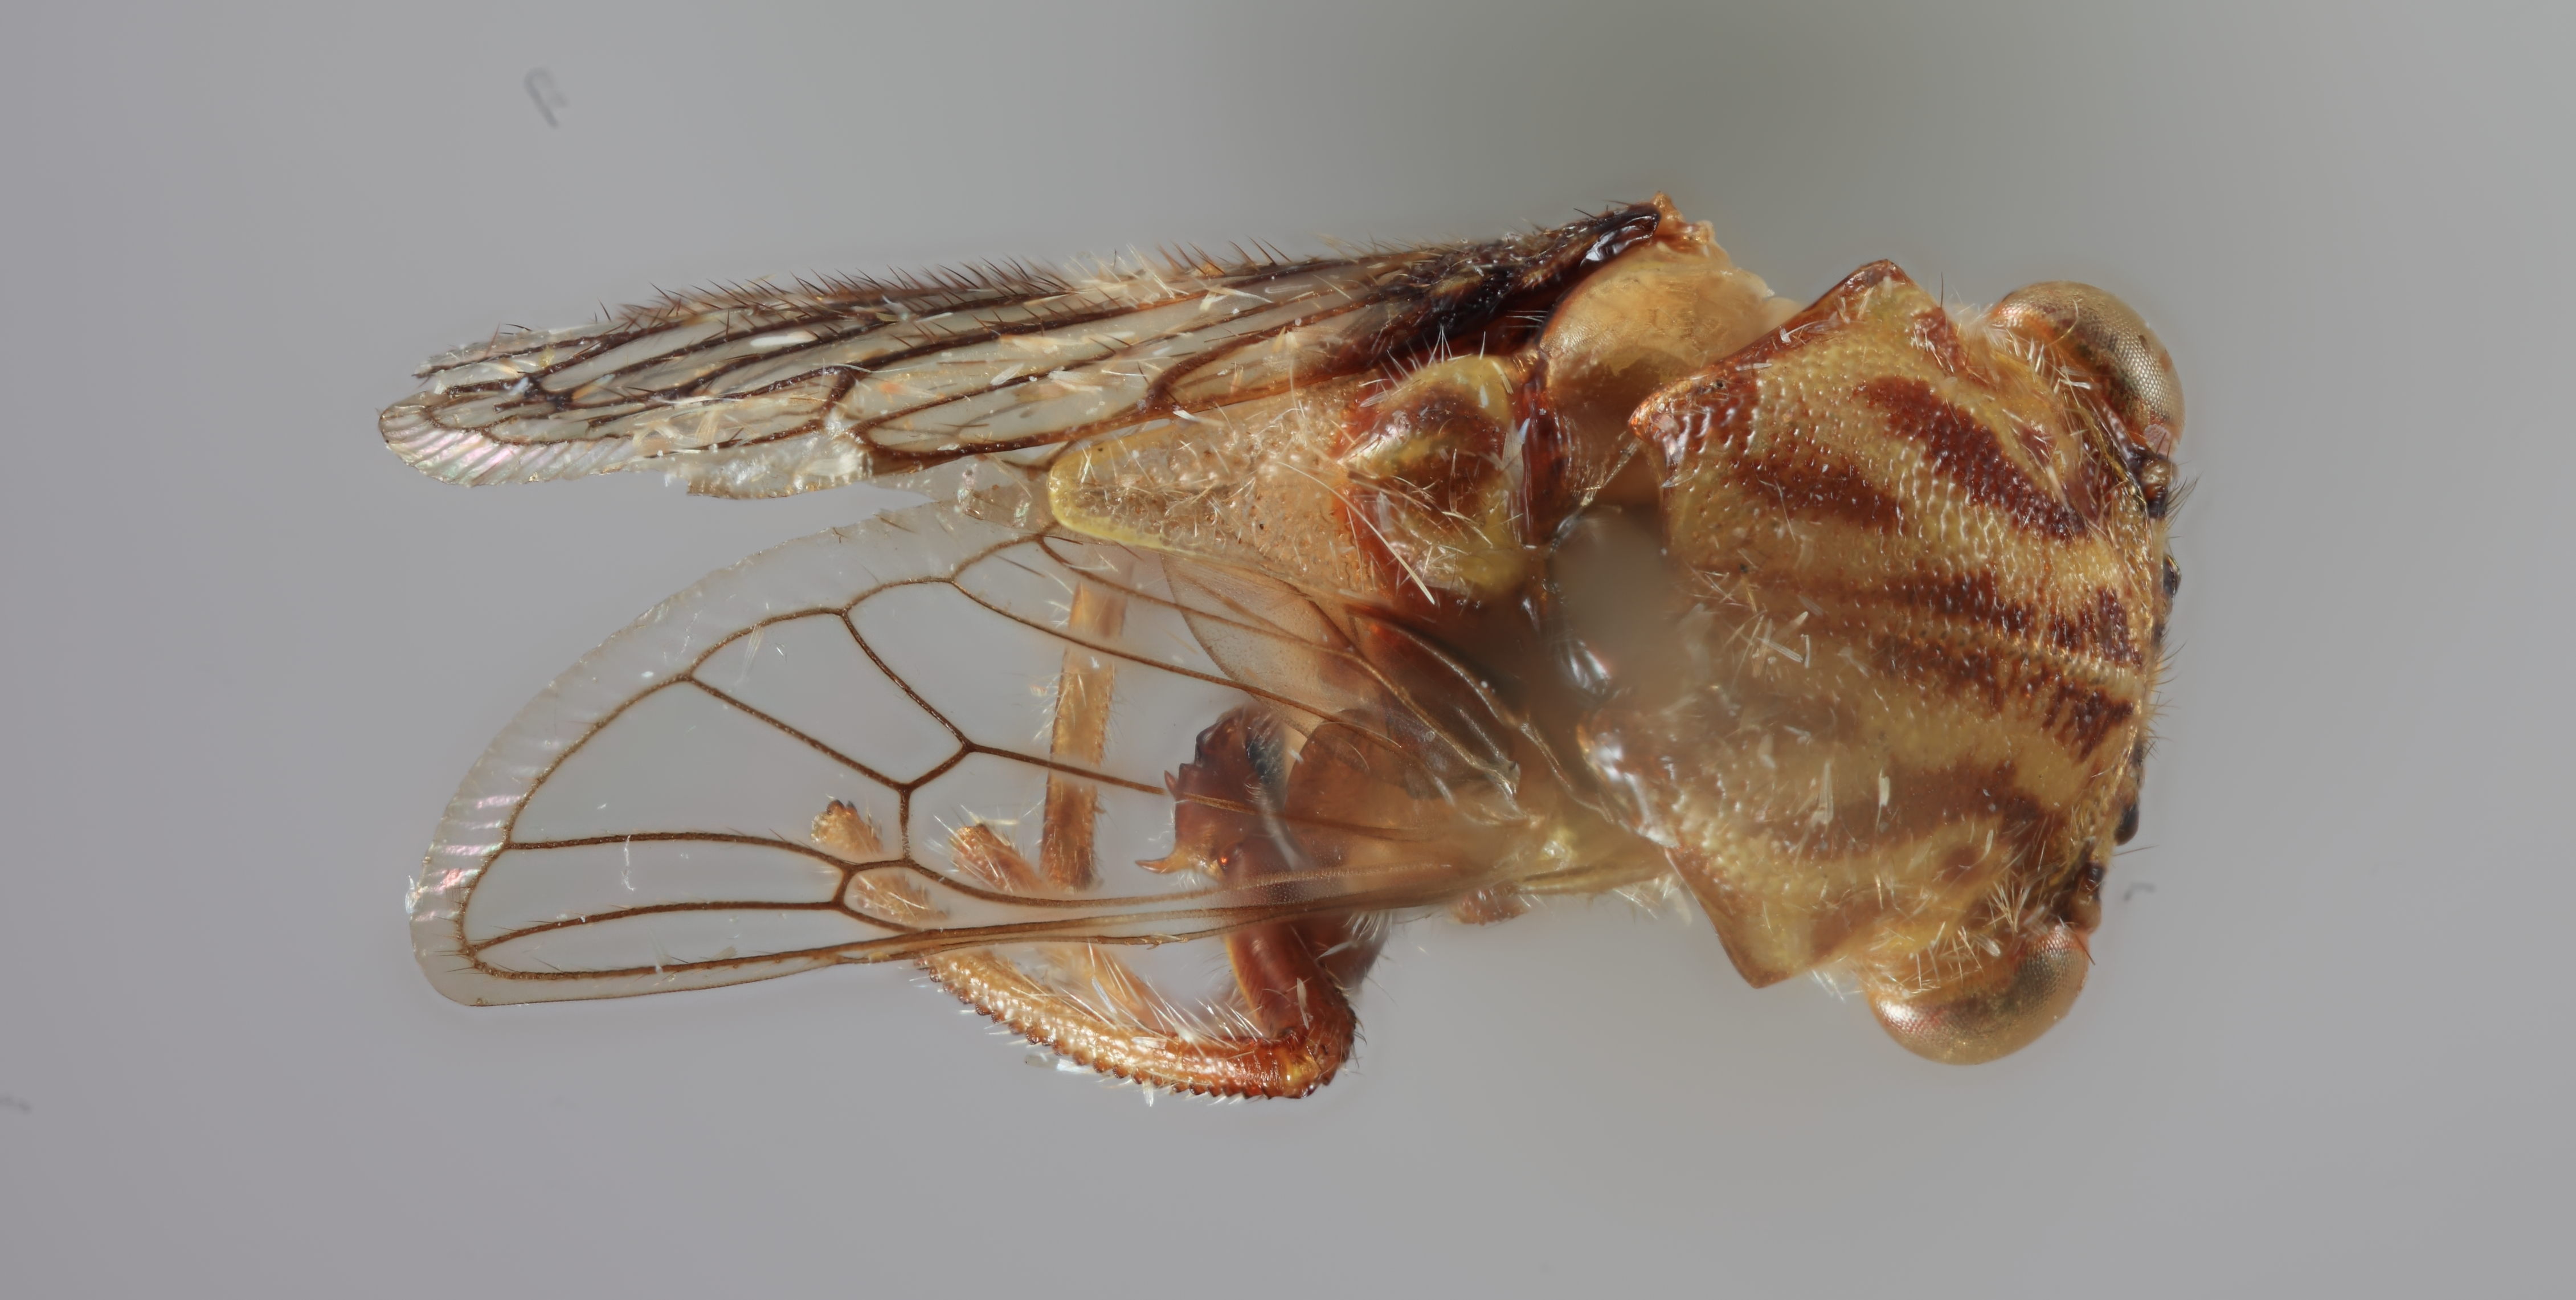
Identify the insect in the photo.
Nicomia nigrifasciata
